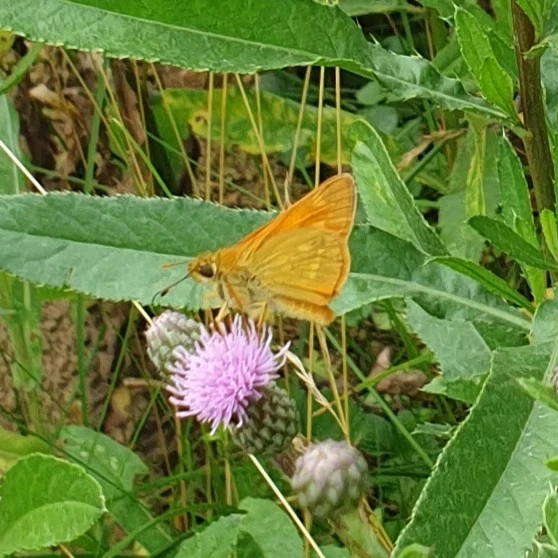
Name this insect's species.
Ochlodes sylvanus (also Ochlodes venata)
